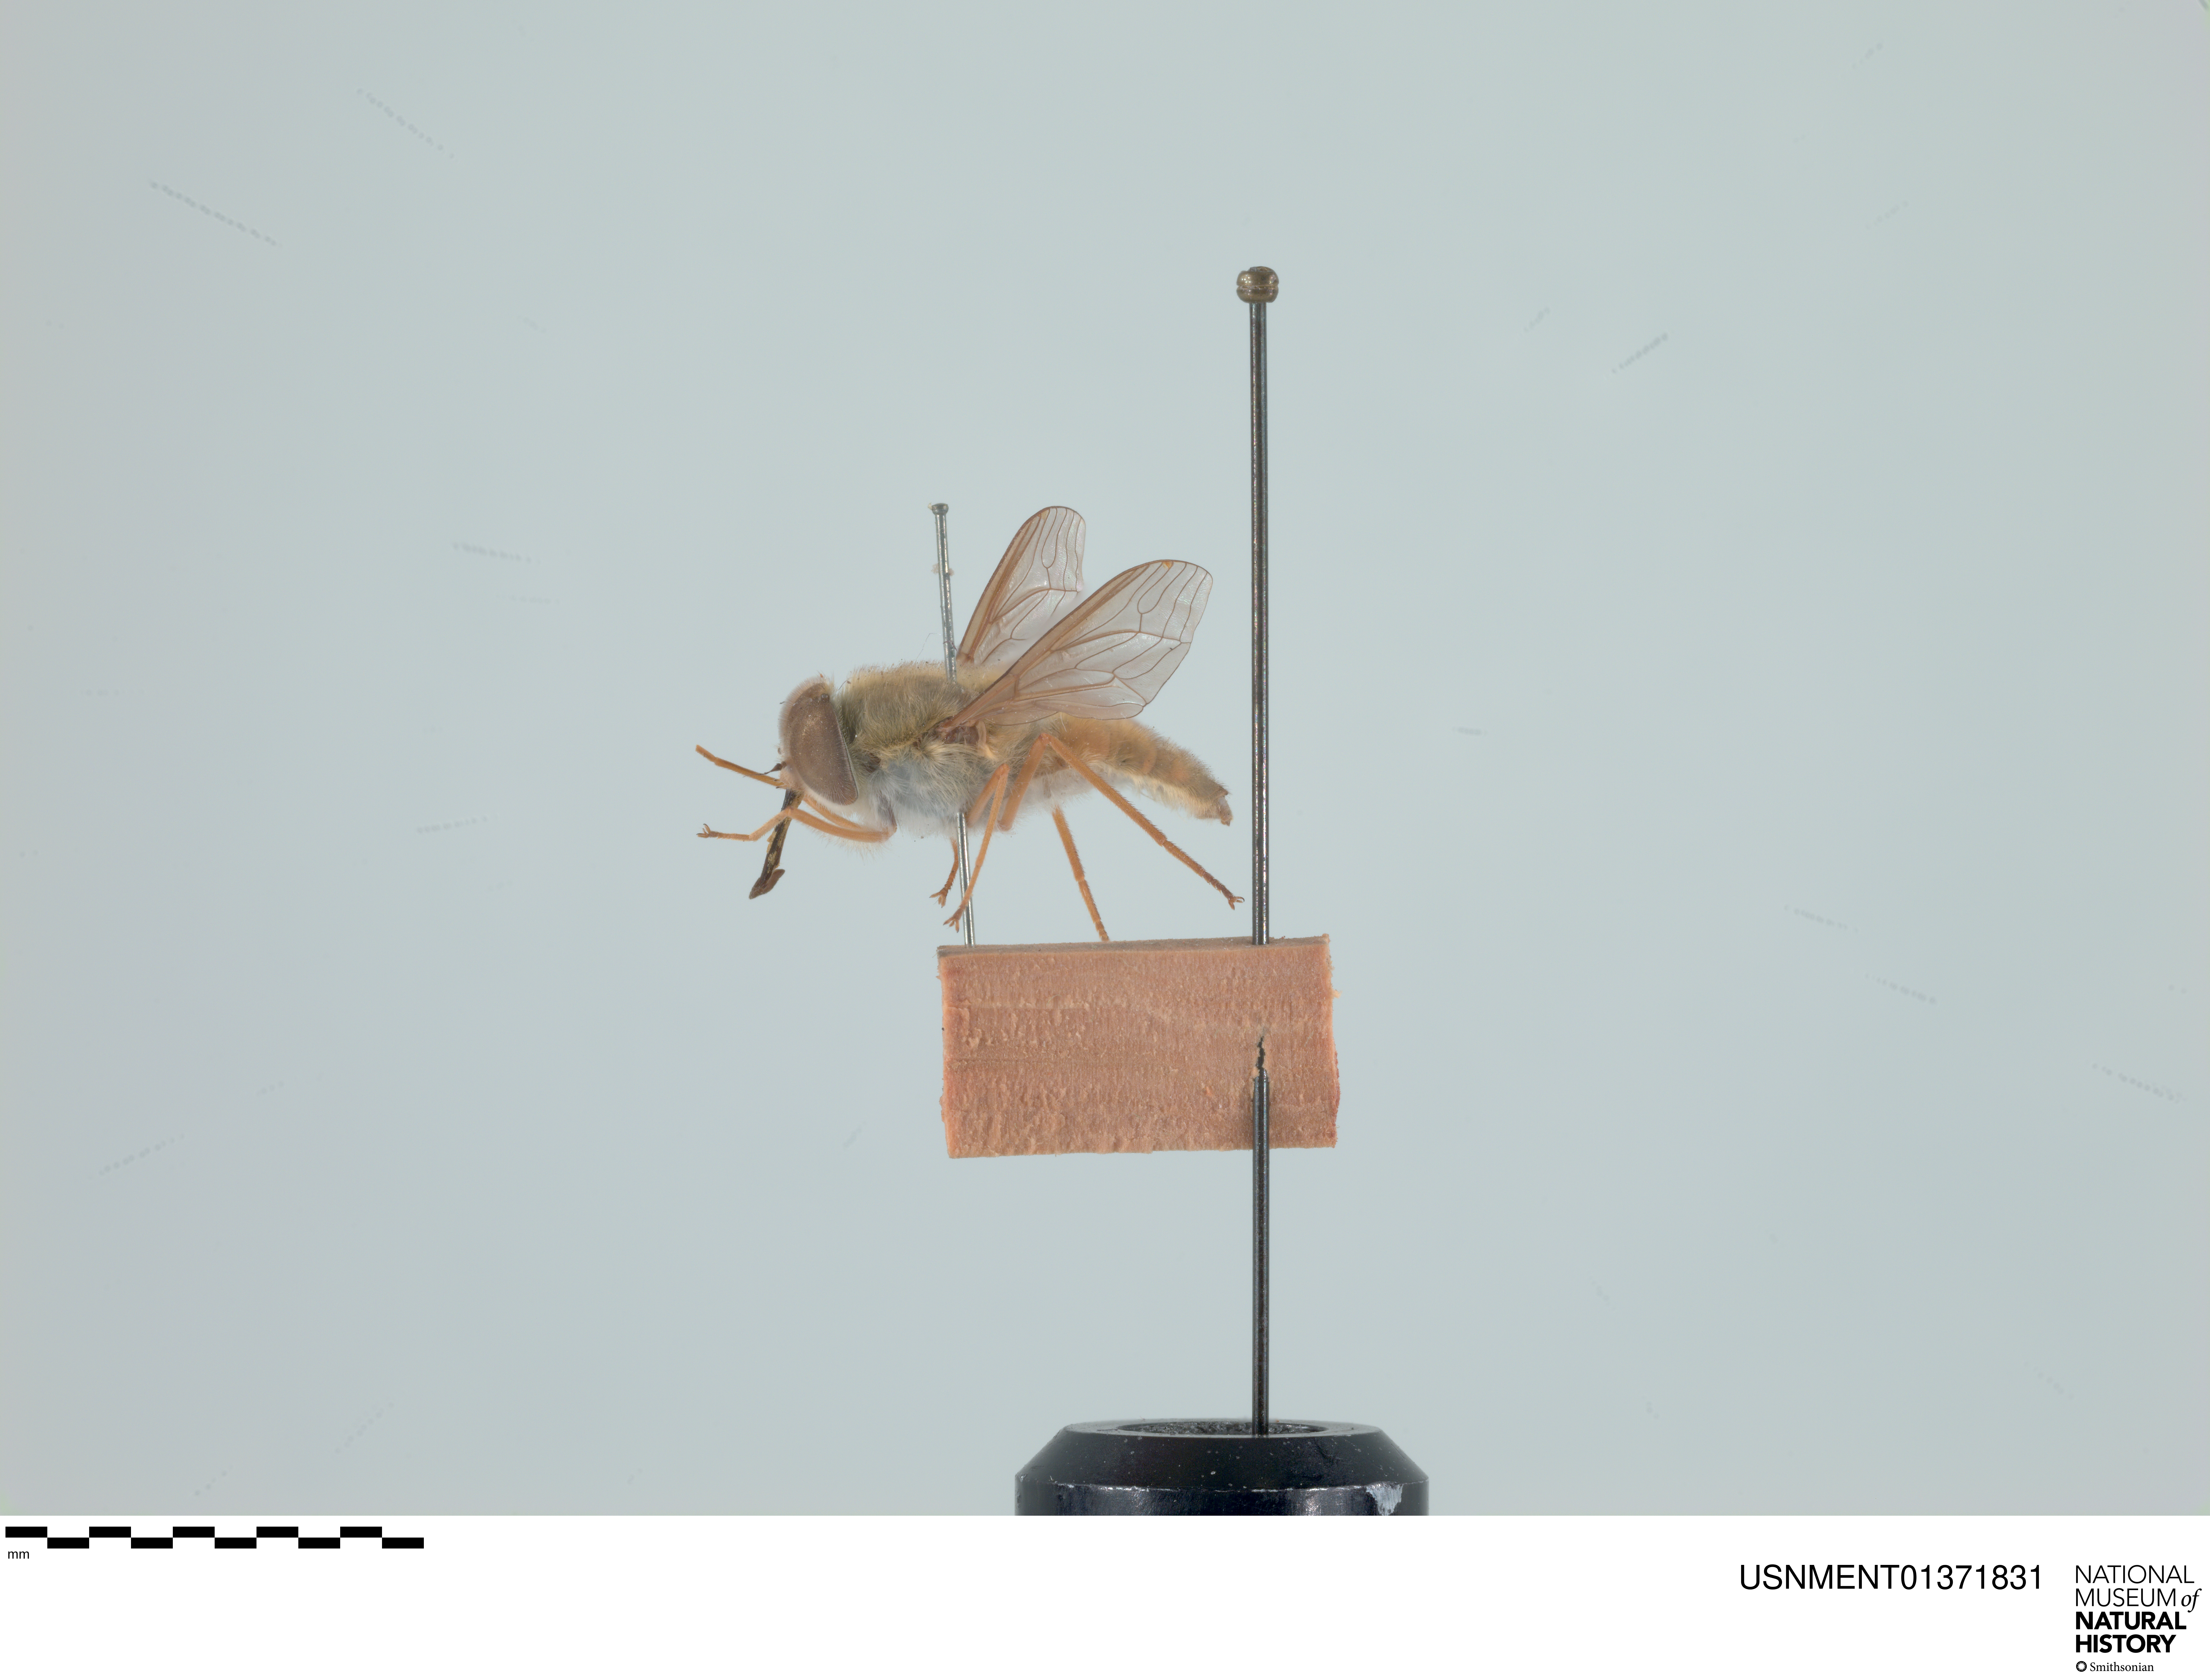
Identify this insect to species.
Trichophthalma punctata
